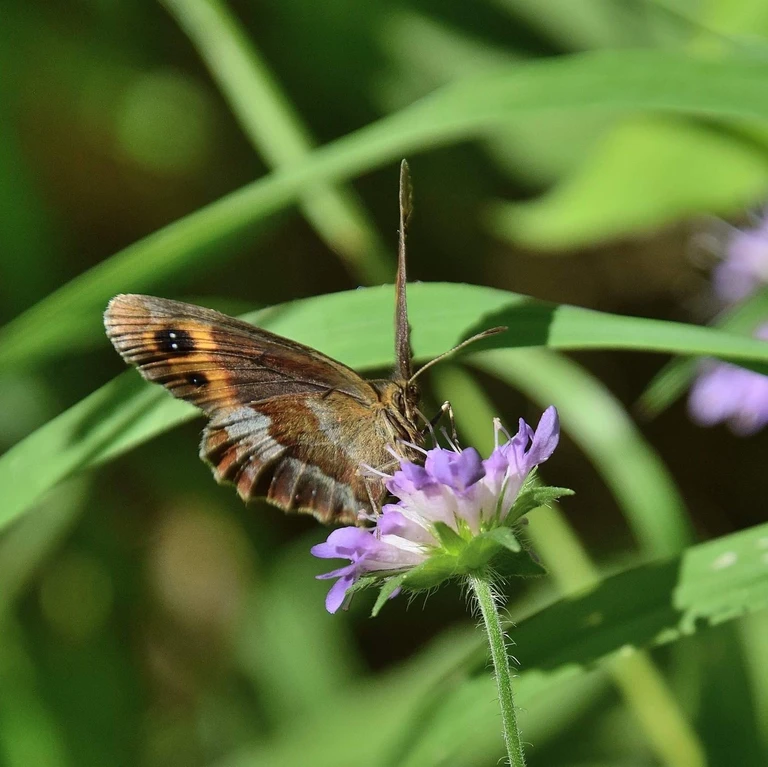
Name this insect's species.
Erebia aethiops
